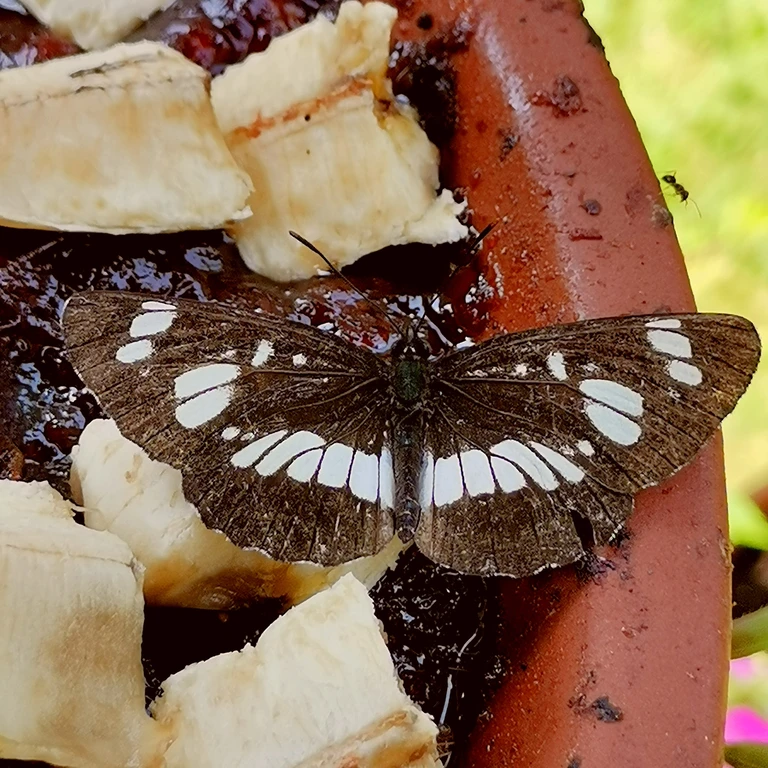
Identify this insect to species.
Neptis rivularis
